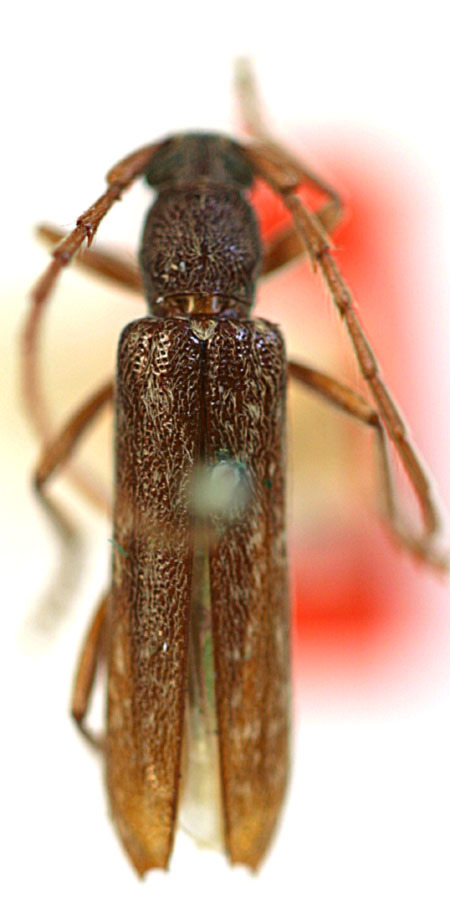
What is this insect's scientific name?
Hypermallus medialis (also Anelaphus parallelus)
